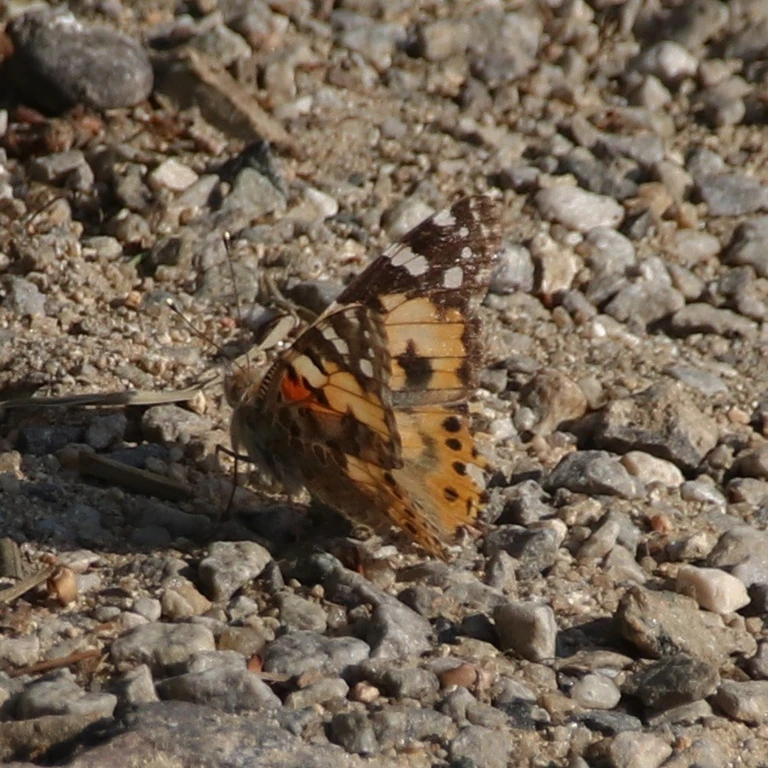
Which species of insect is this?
Vanessa cardui
